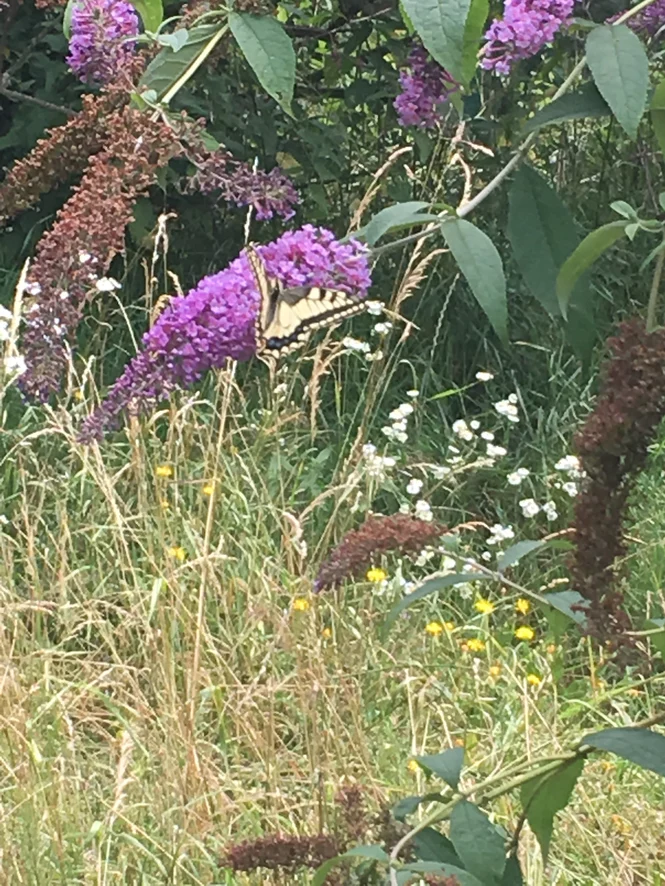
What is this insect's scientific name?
Papilio machaon
